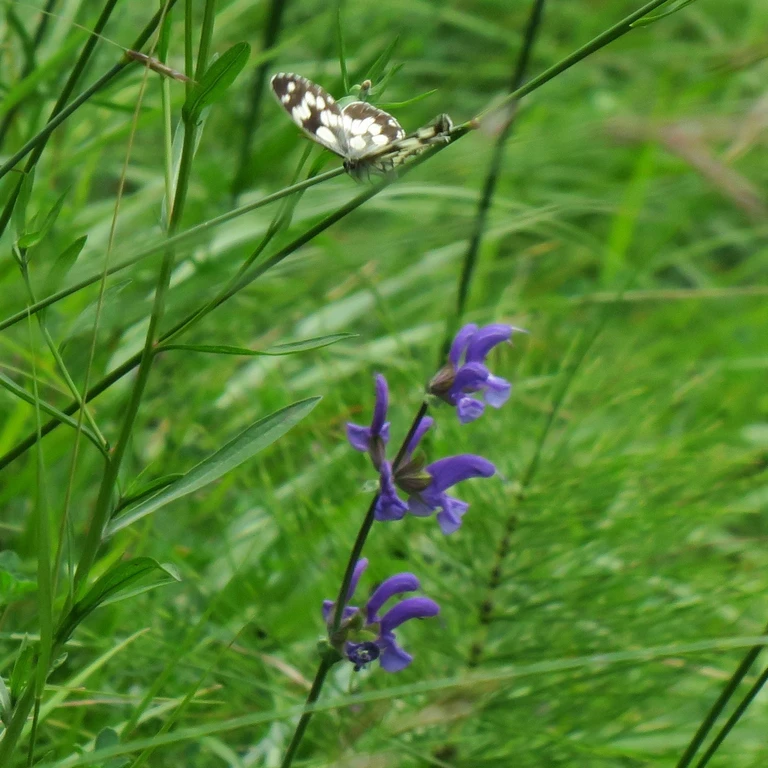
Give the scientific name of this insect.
Melanargia galathea
